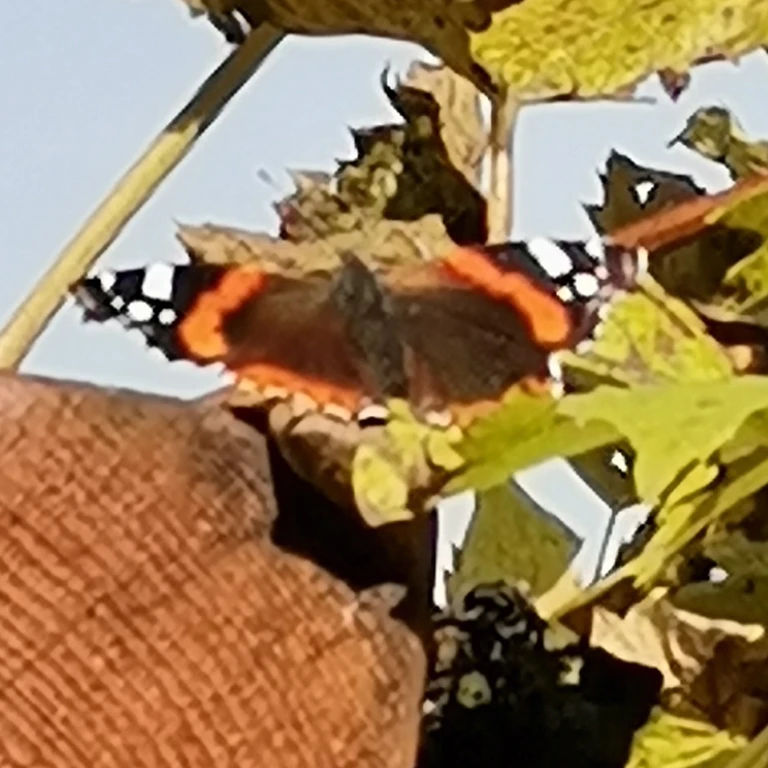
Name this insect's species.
Vanessa atalanta
